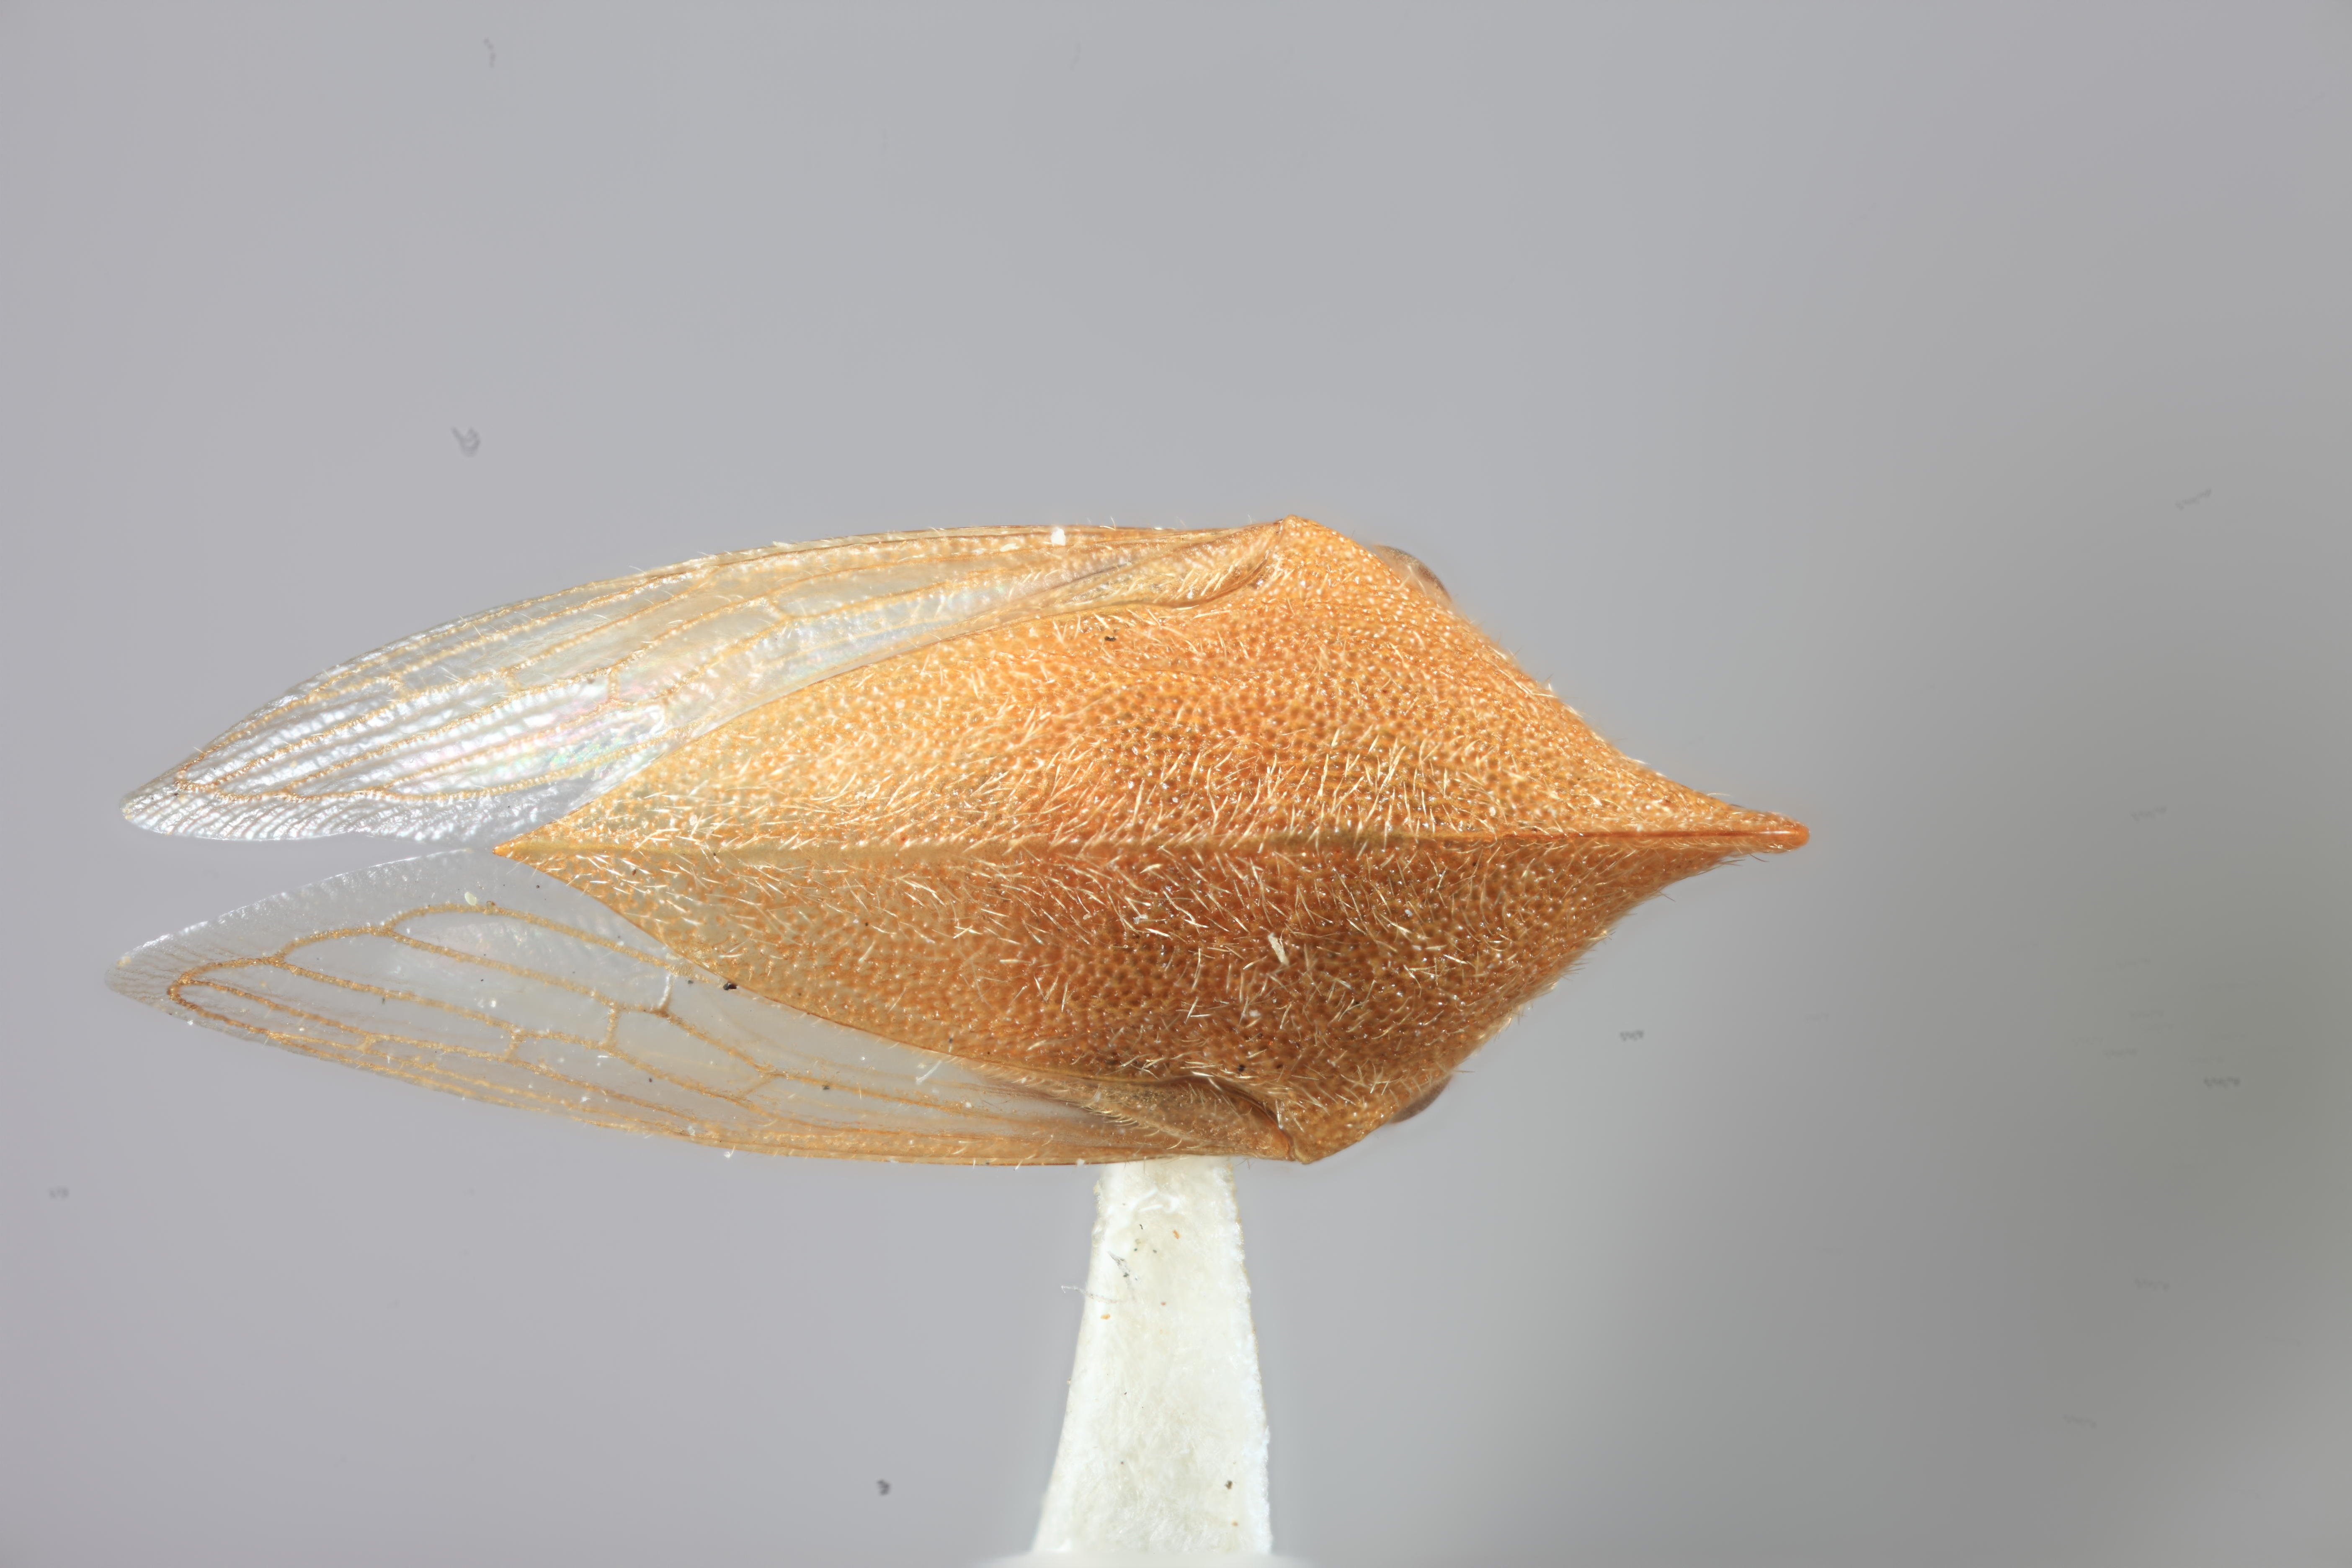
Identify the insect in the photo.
Guayaquila inflata
